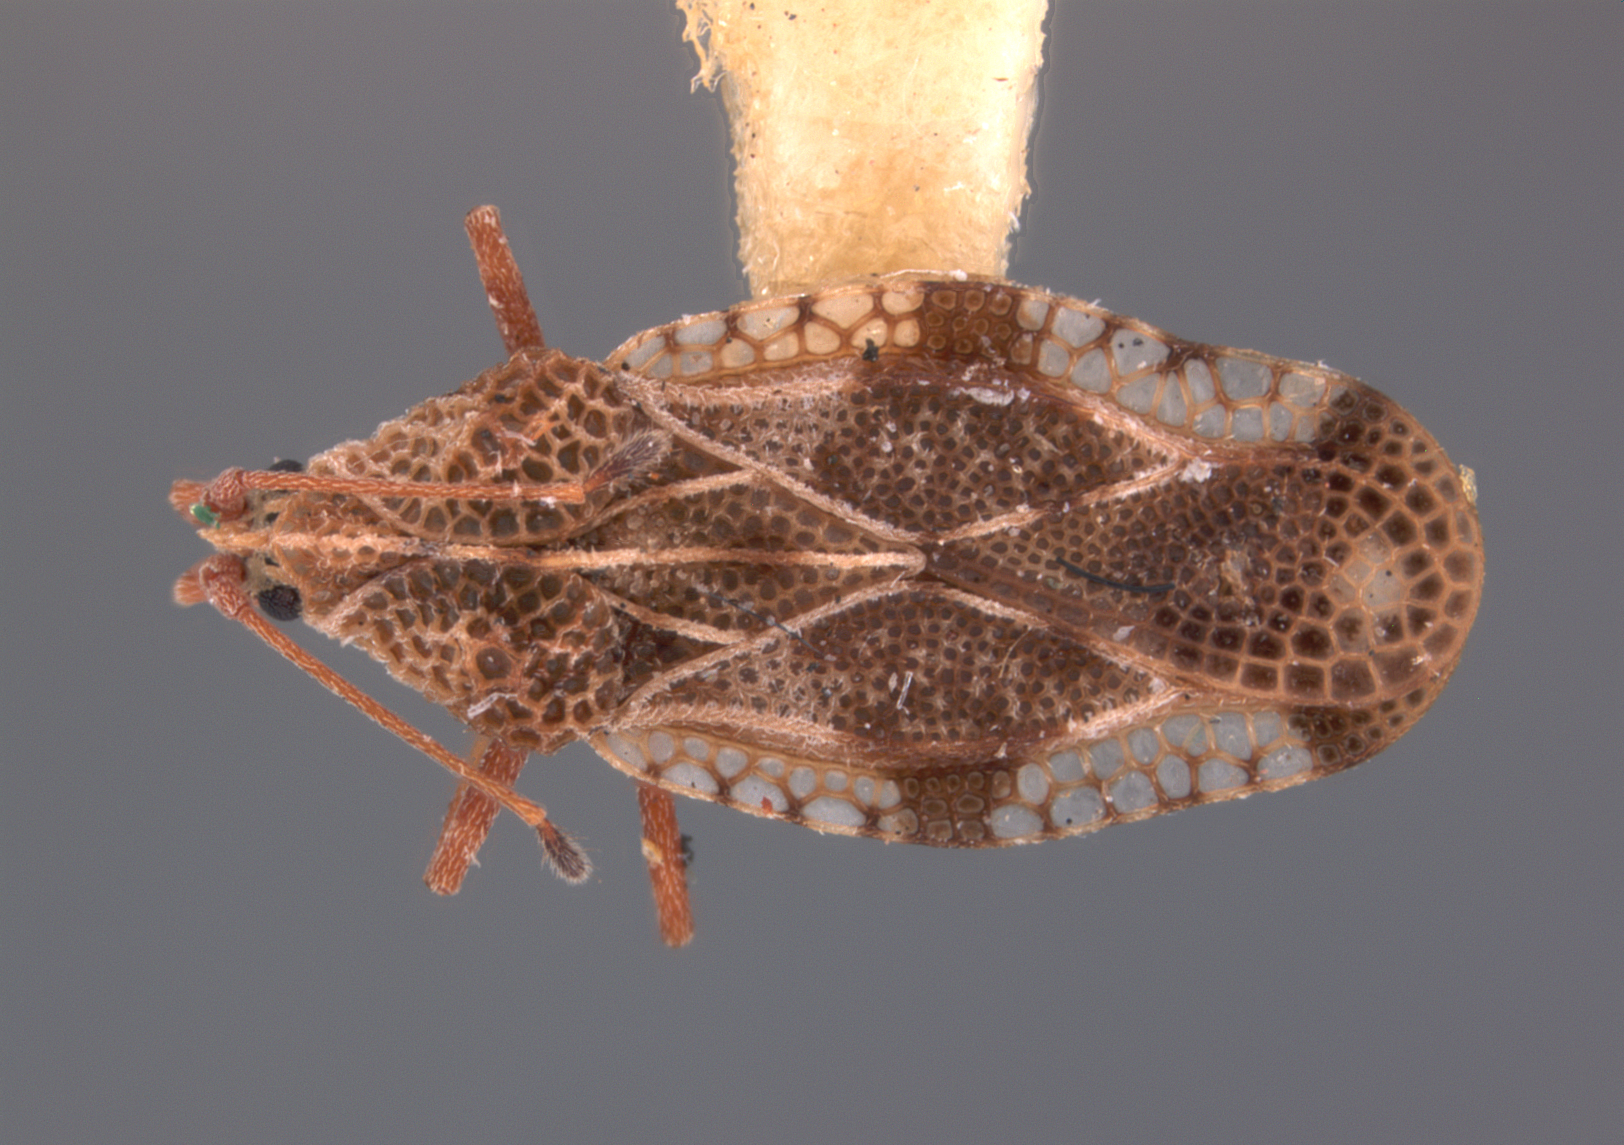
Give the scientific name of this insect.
Cysteochila ponda
